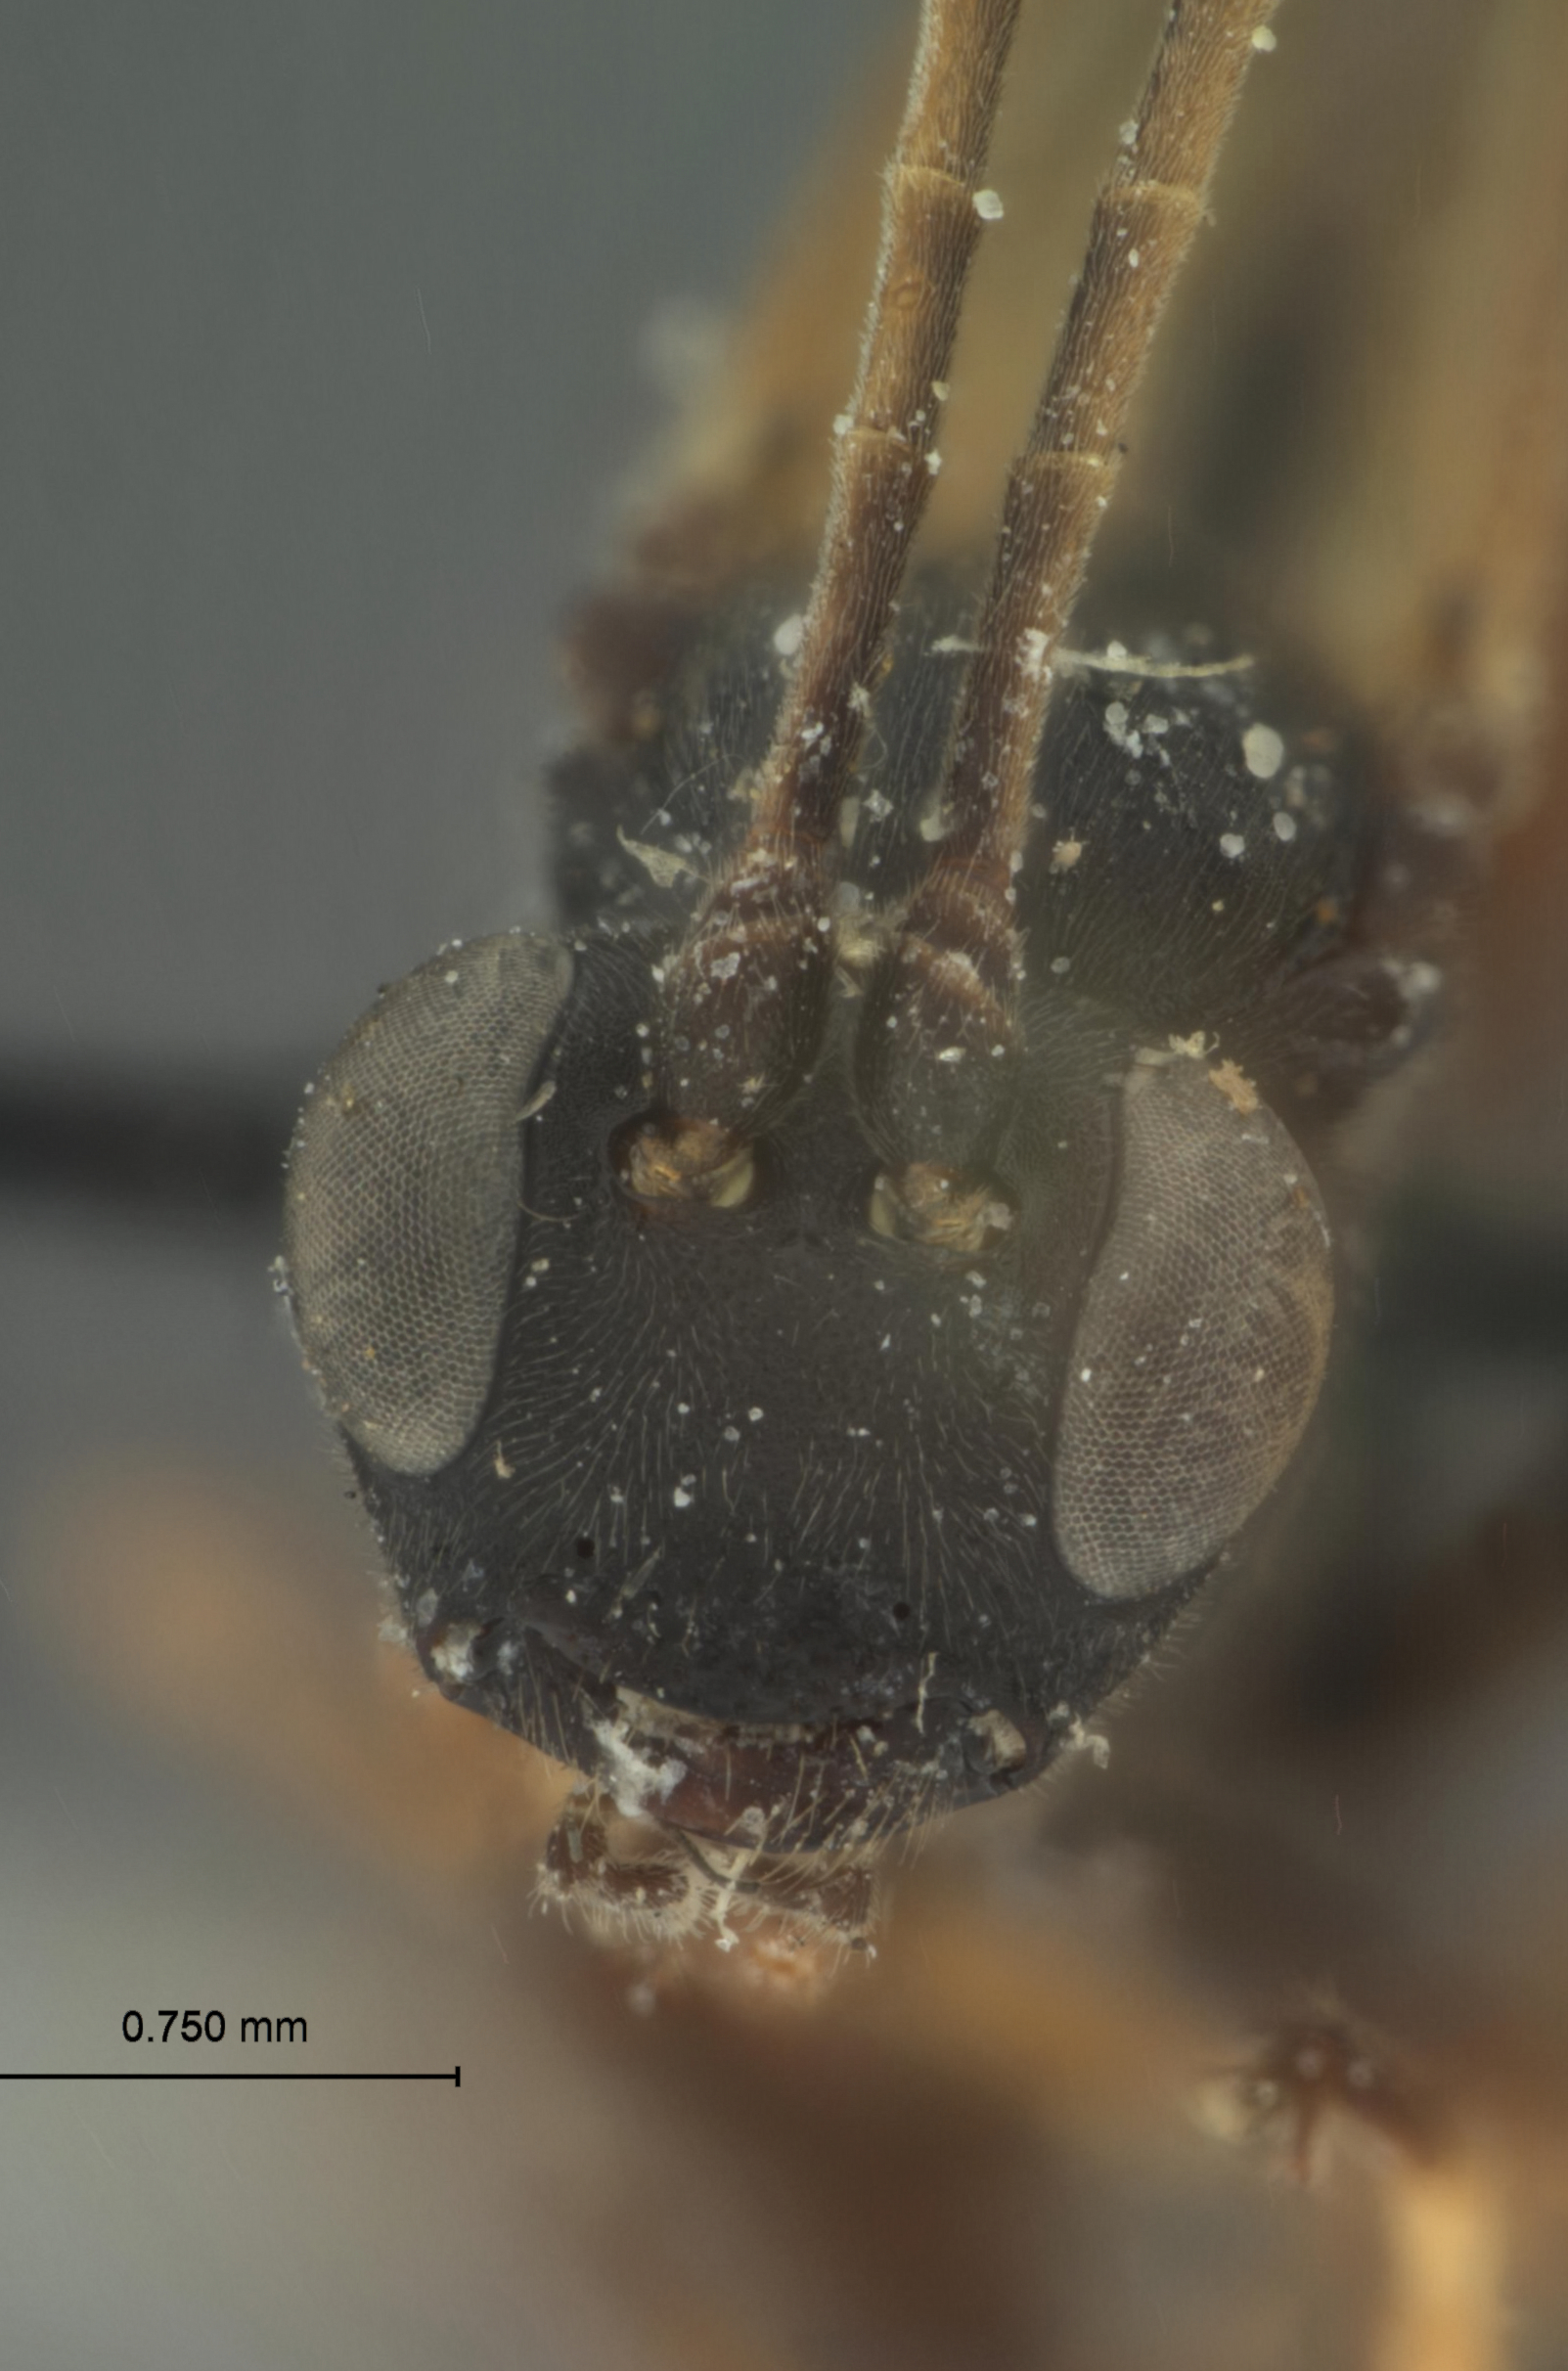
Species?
Sychnoleter japonicus
